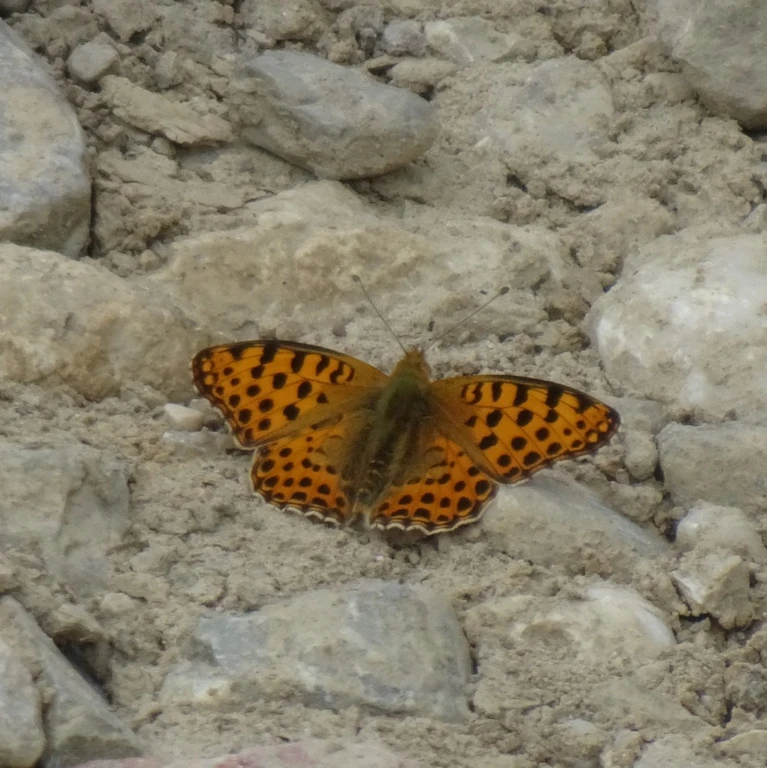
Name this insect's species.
Issoria lathonia
